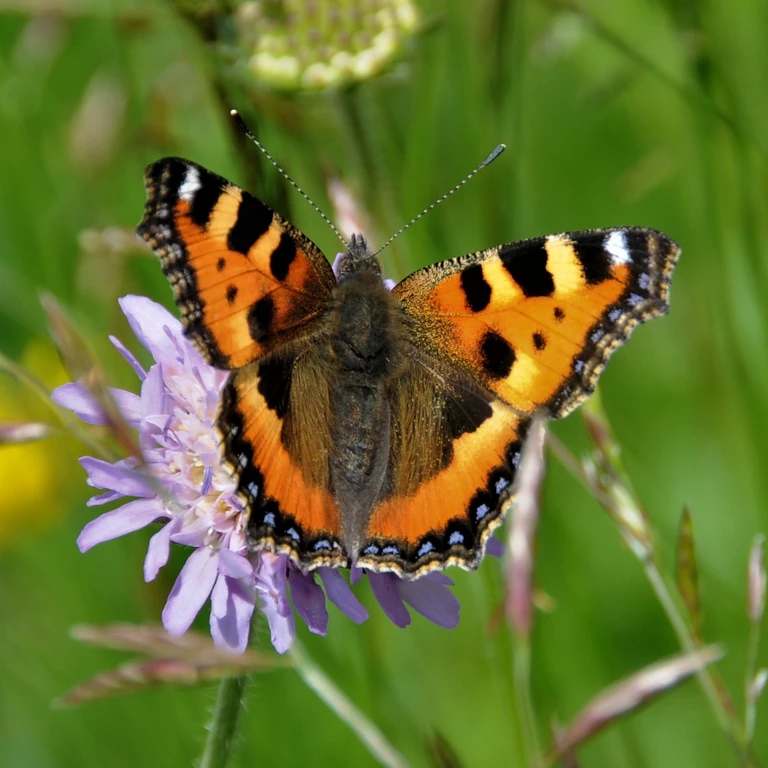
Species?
Aglais urticae
